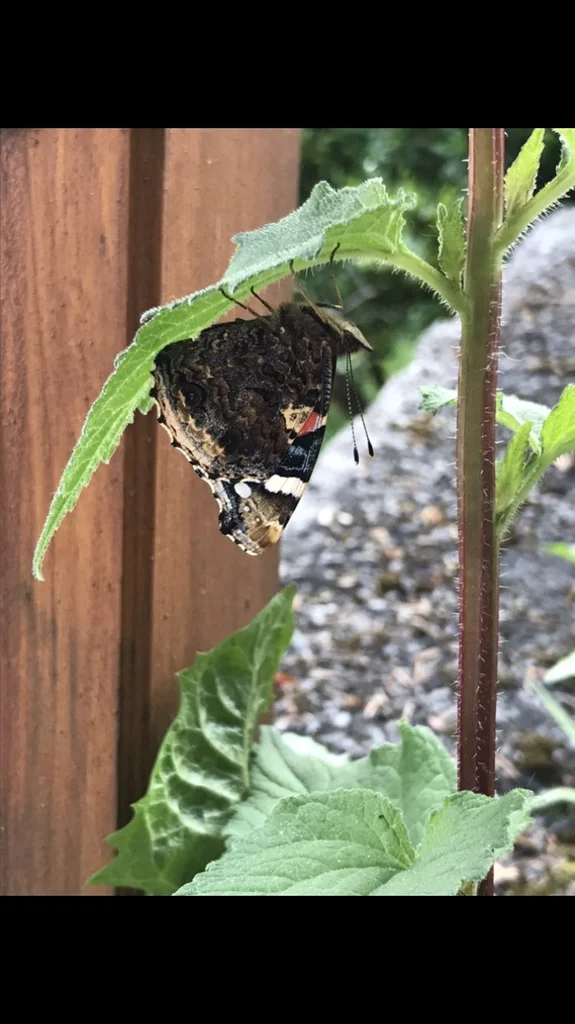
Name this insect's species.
Vanessa atalanta
